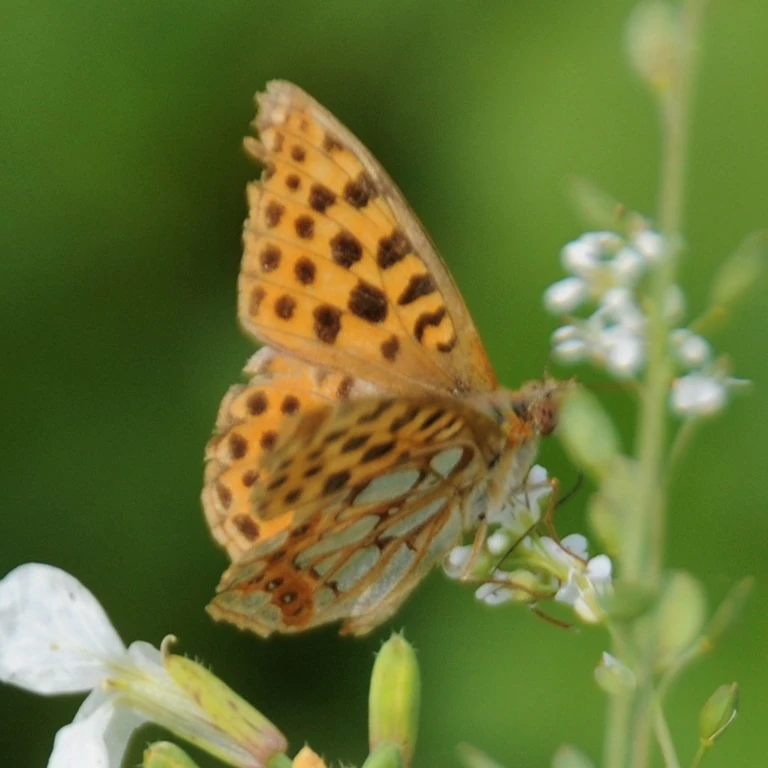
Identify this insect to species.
Issoria lathonia
